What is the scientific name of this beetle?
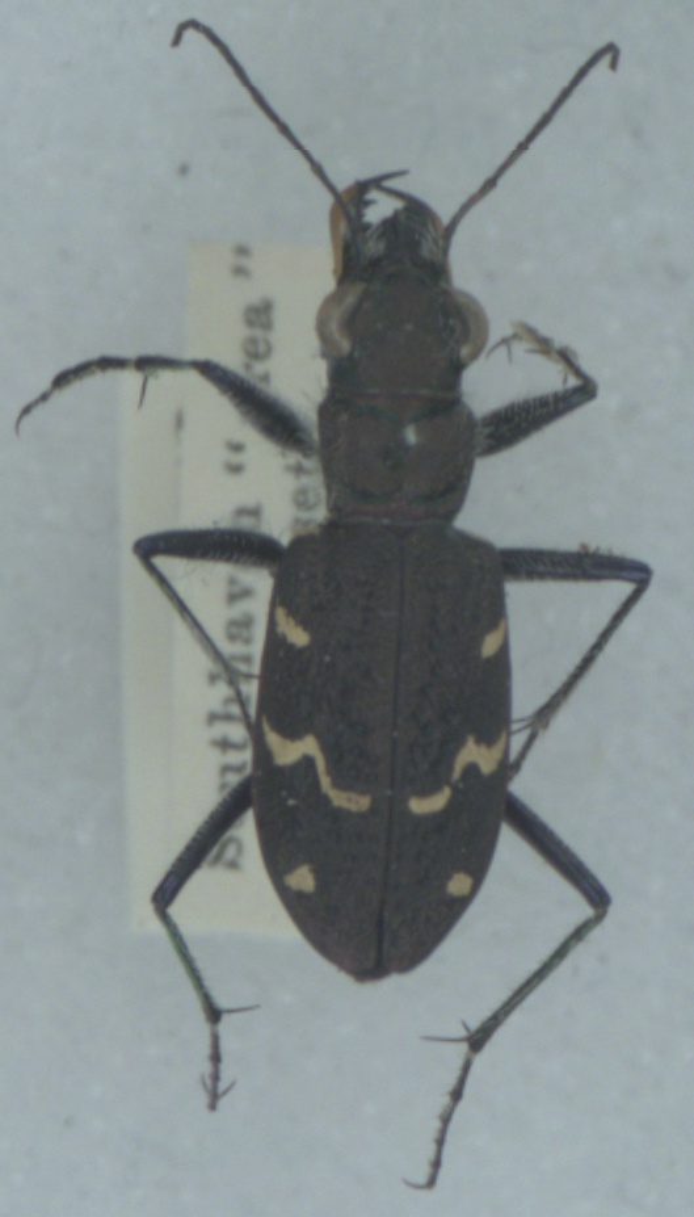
Cicindela sylvatica
